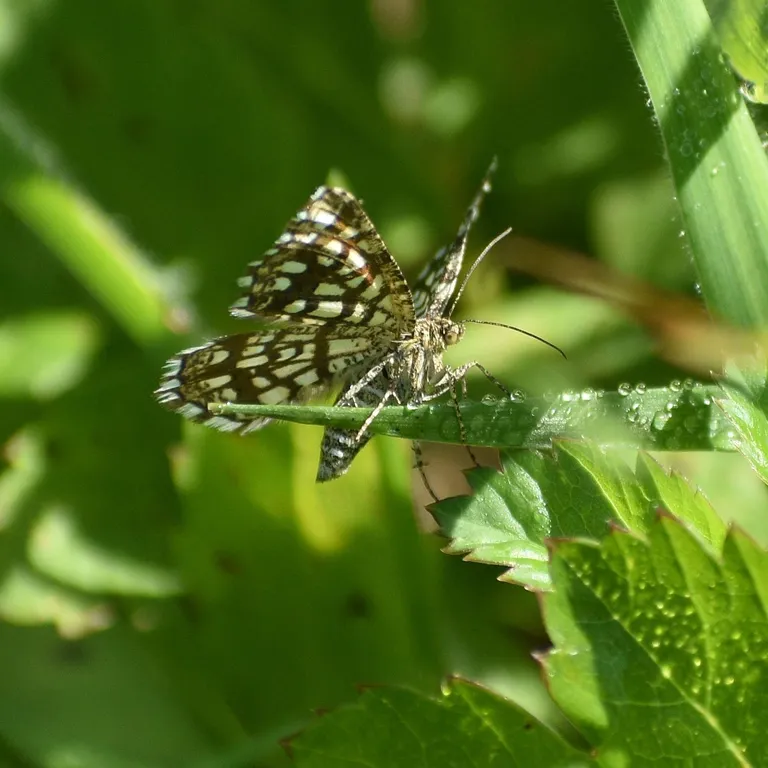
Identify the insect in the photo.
Chiasmia clathrata
